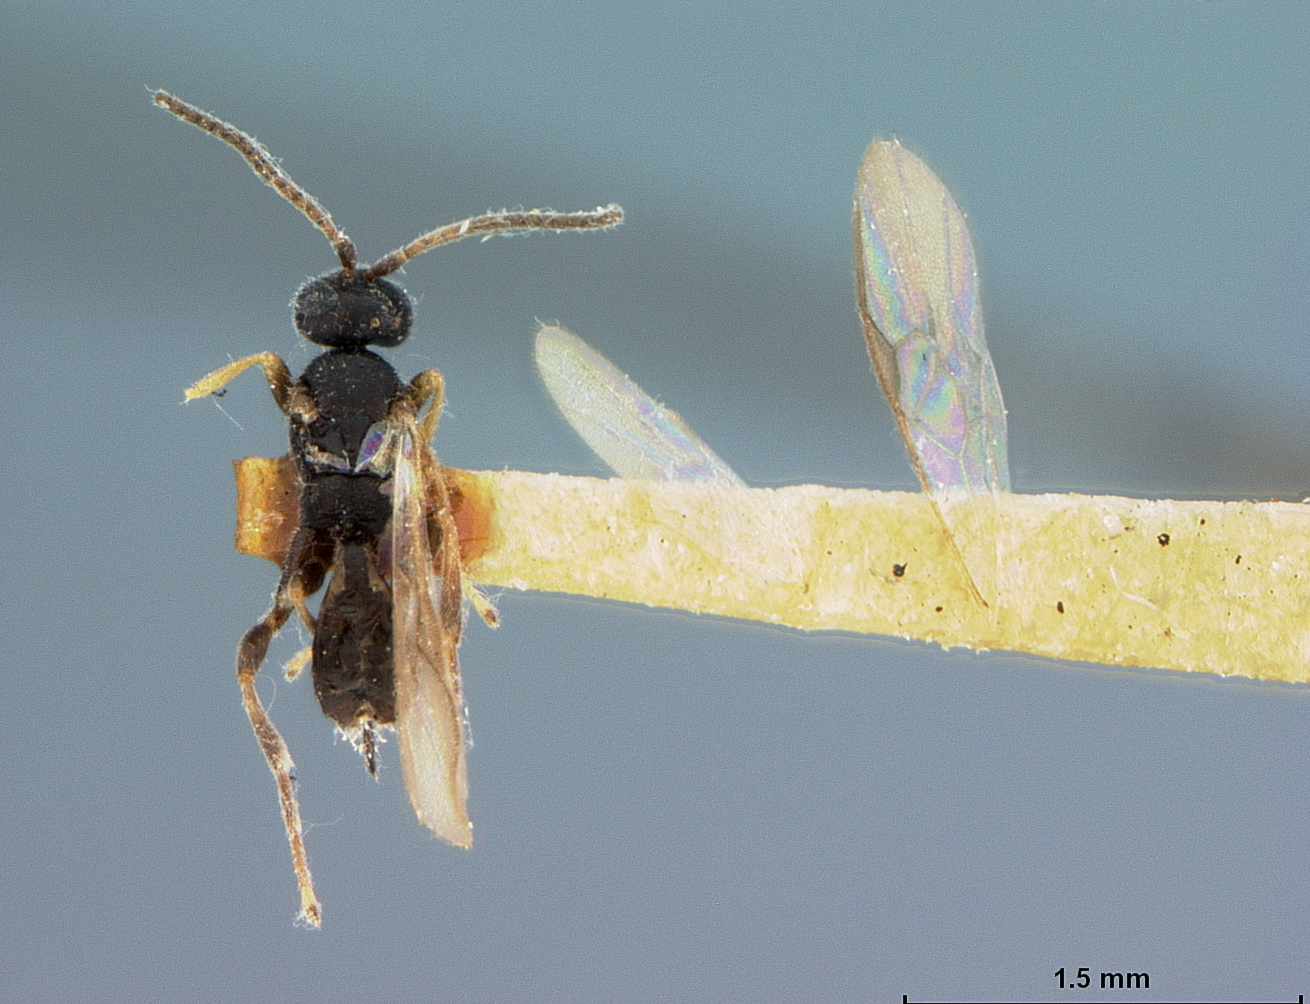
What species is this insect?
Apanteles angustibasis
